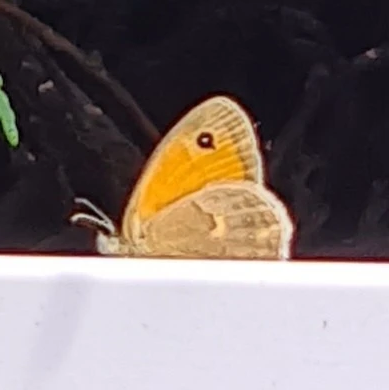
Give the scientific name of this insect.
Coenonympha pamphilus
